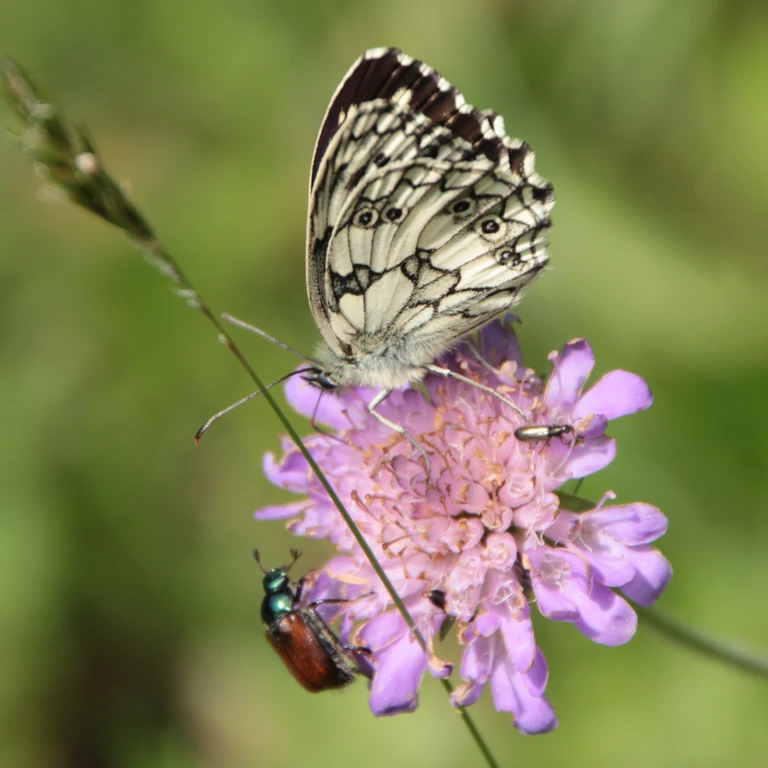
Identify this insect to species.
Melanargia galathea
